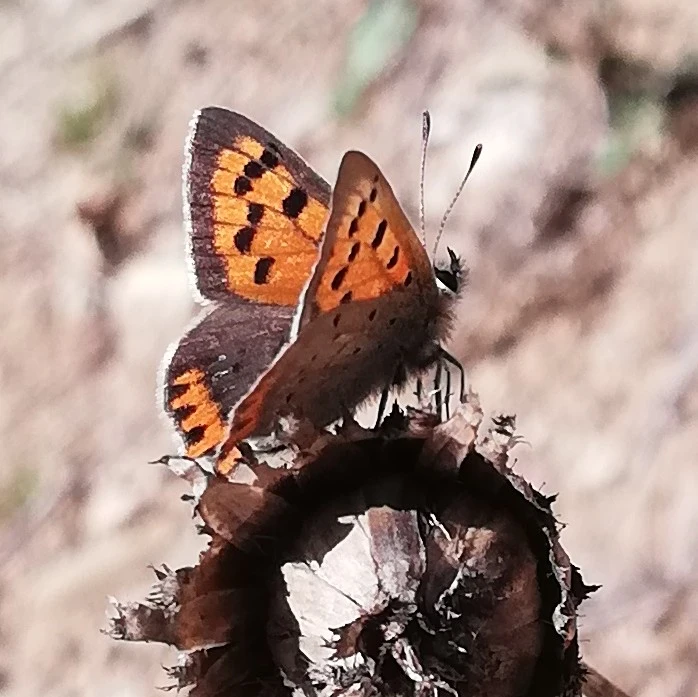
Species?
Lycaena phlaeas
